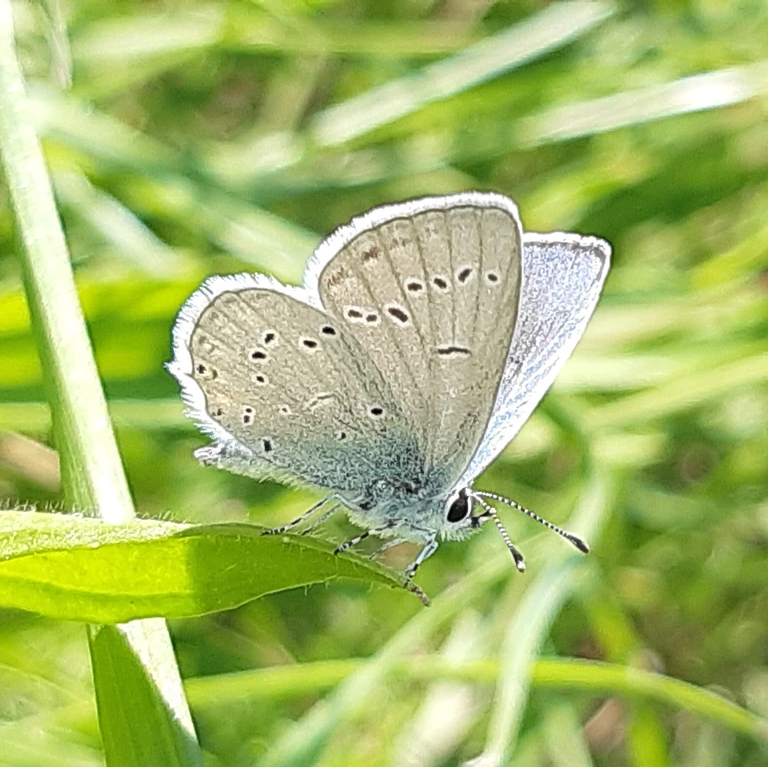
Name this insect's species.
Cupido decolorata (also Elkalyce decolorata)
